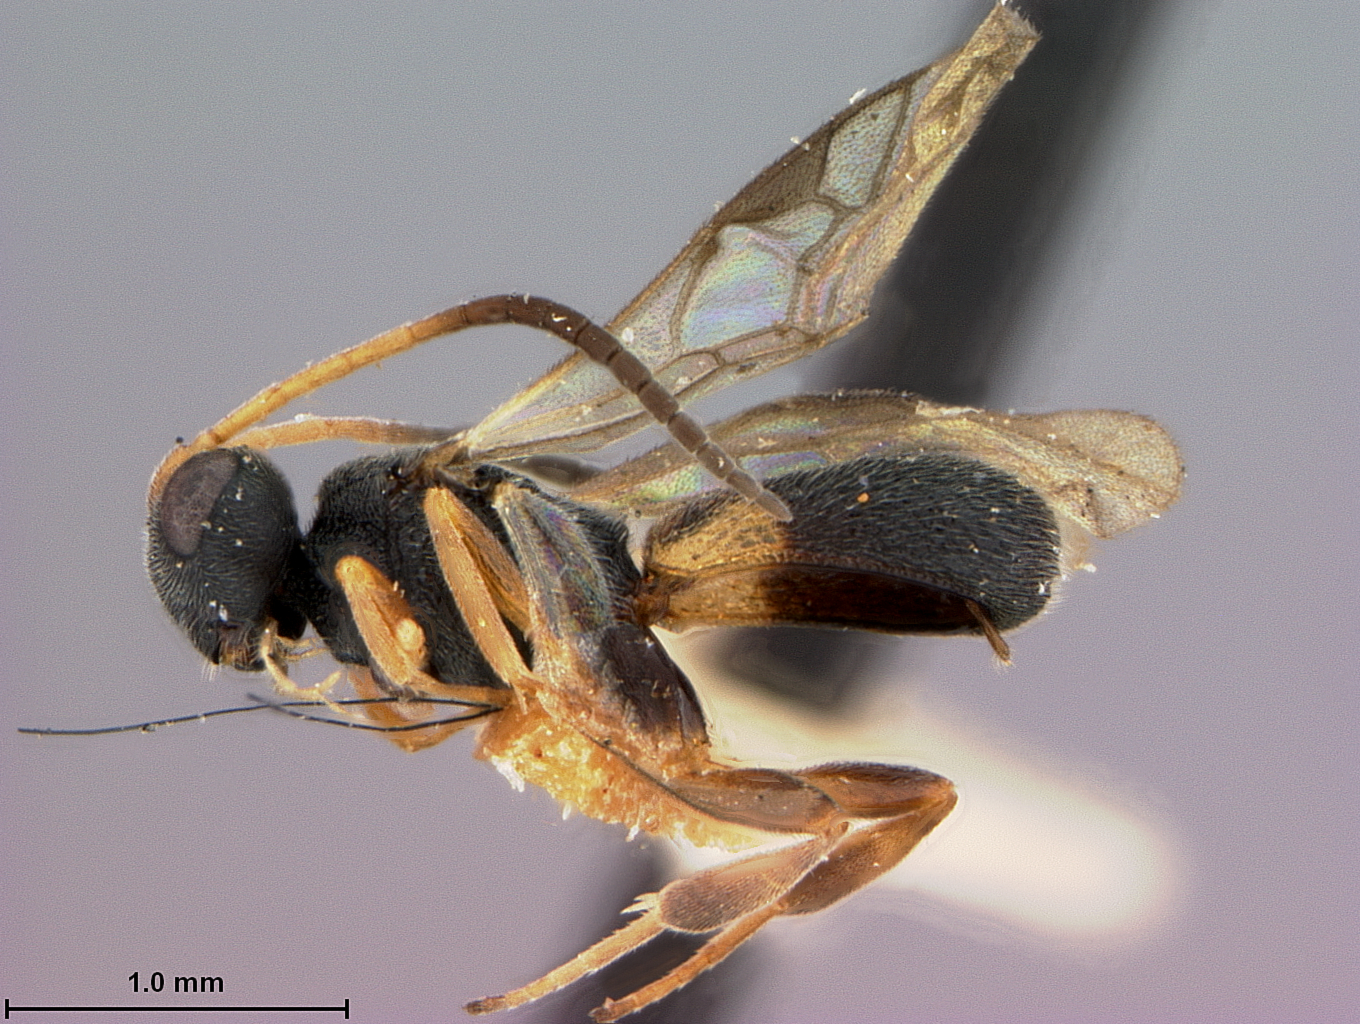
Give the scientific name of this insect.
Chelonus auricornis
